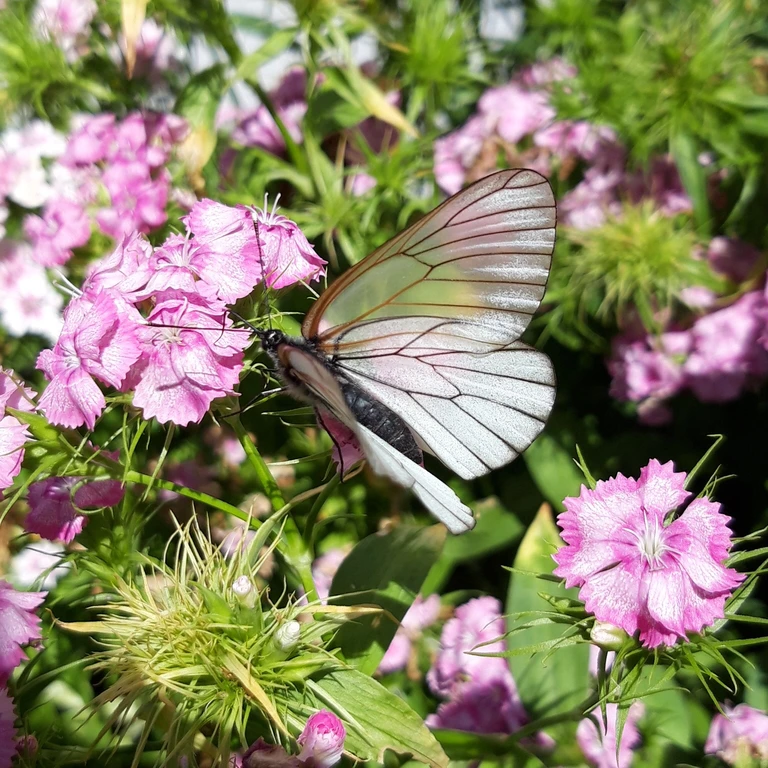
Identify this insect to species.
Aporia crataegi
